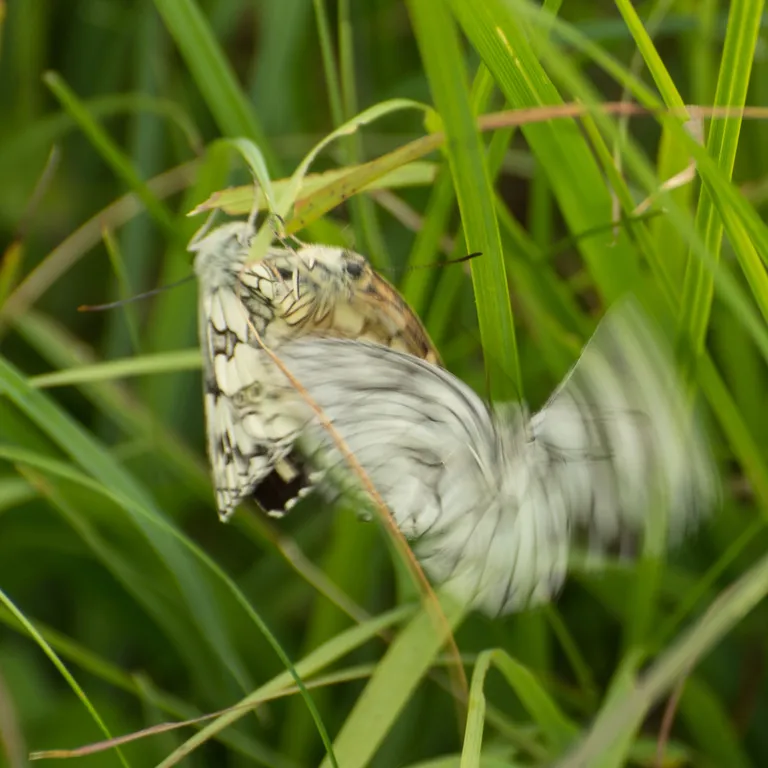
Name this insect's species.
Melanargia galathea
